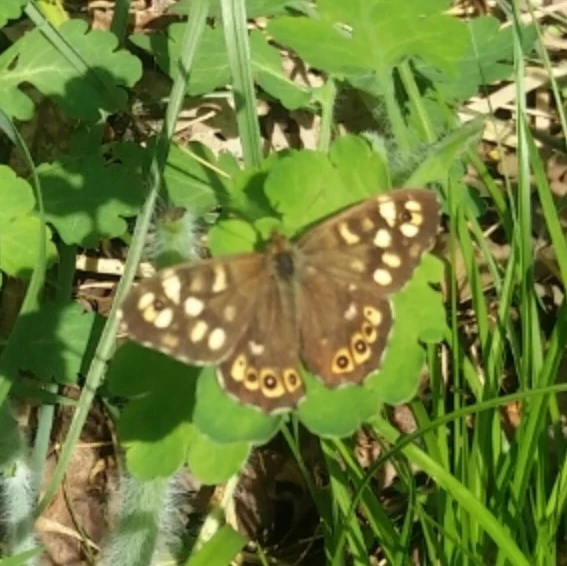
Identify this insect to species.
Pararge aegeria
